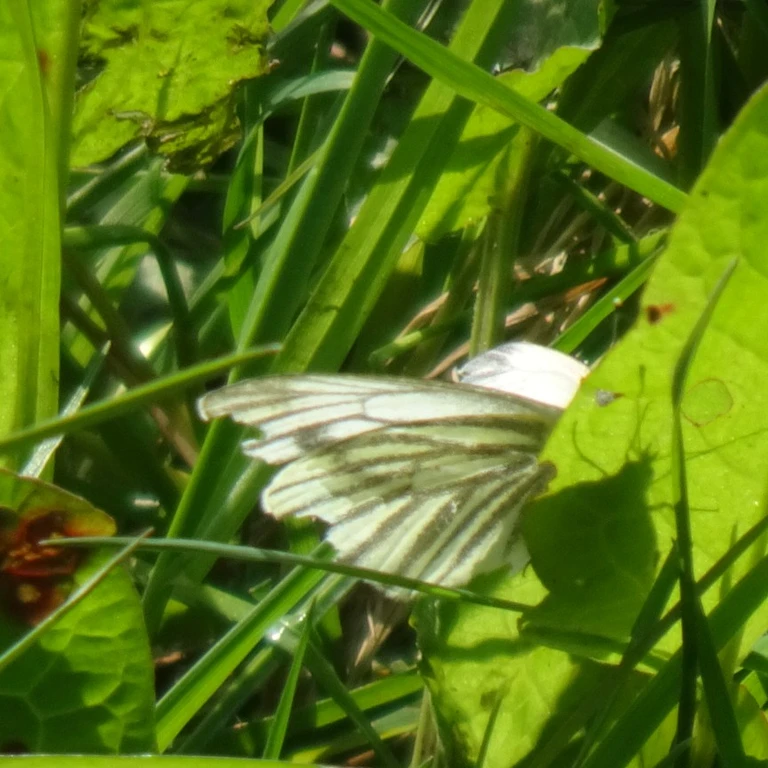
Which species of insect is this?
Pieris napi
